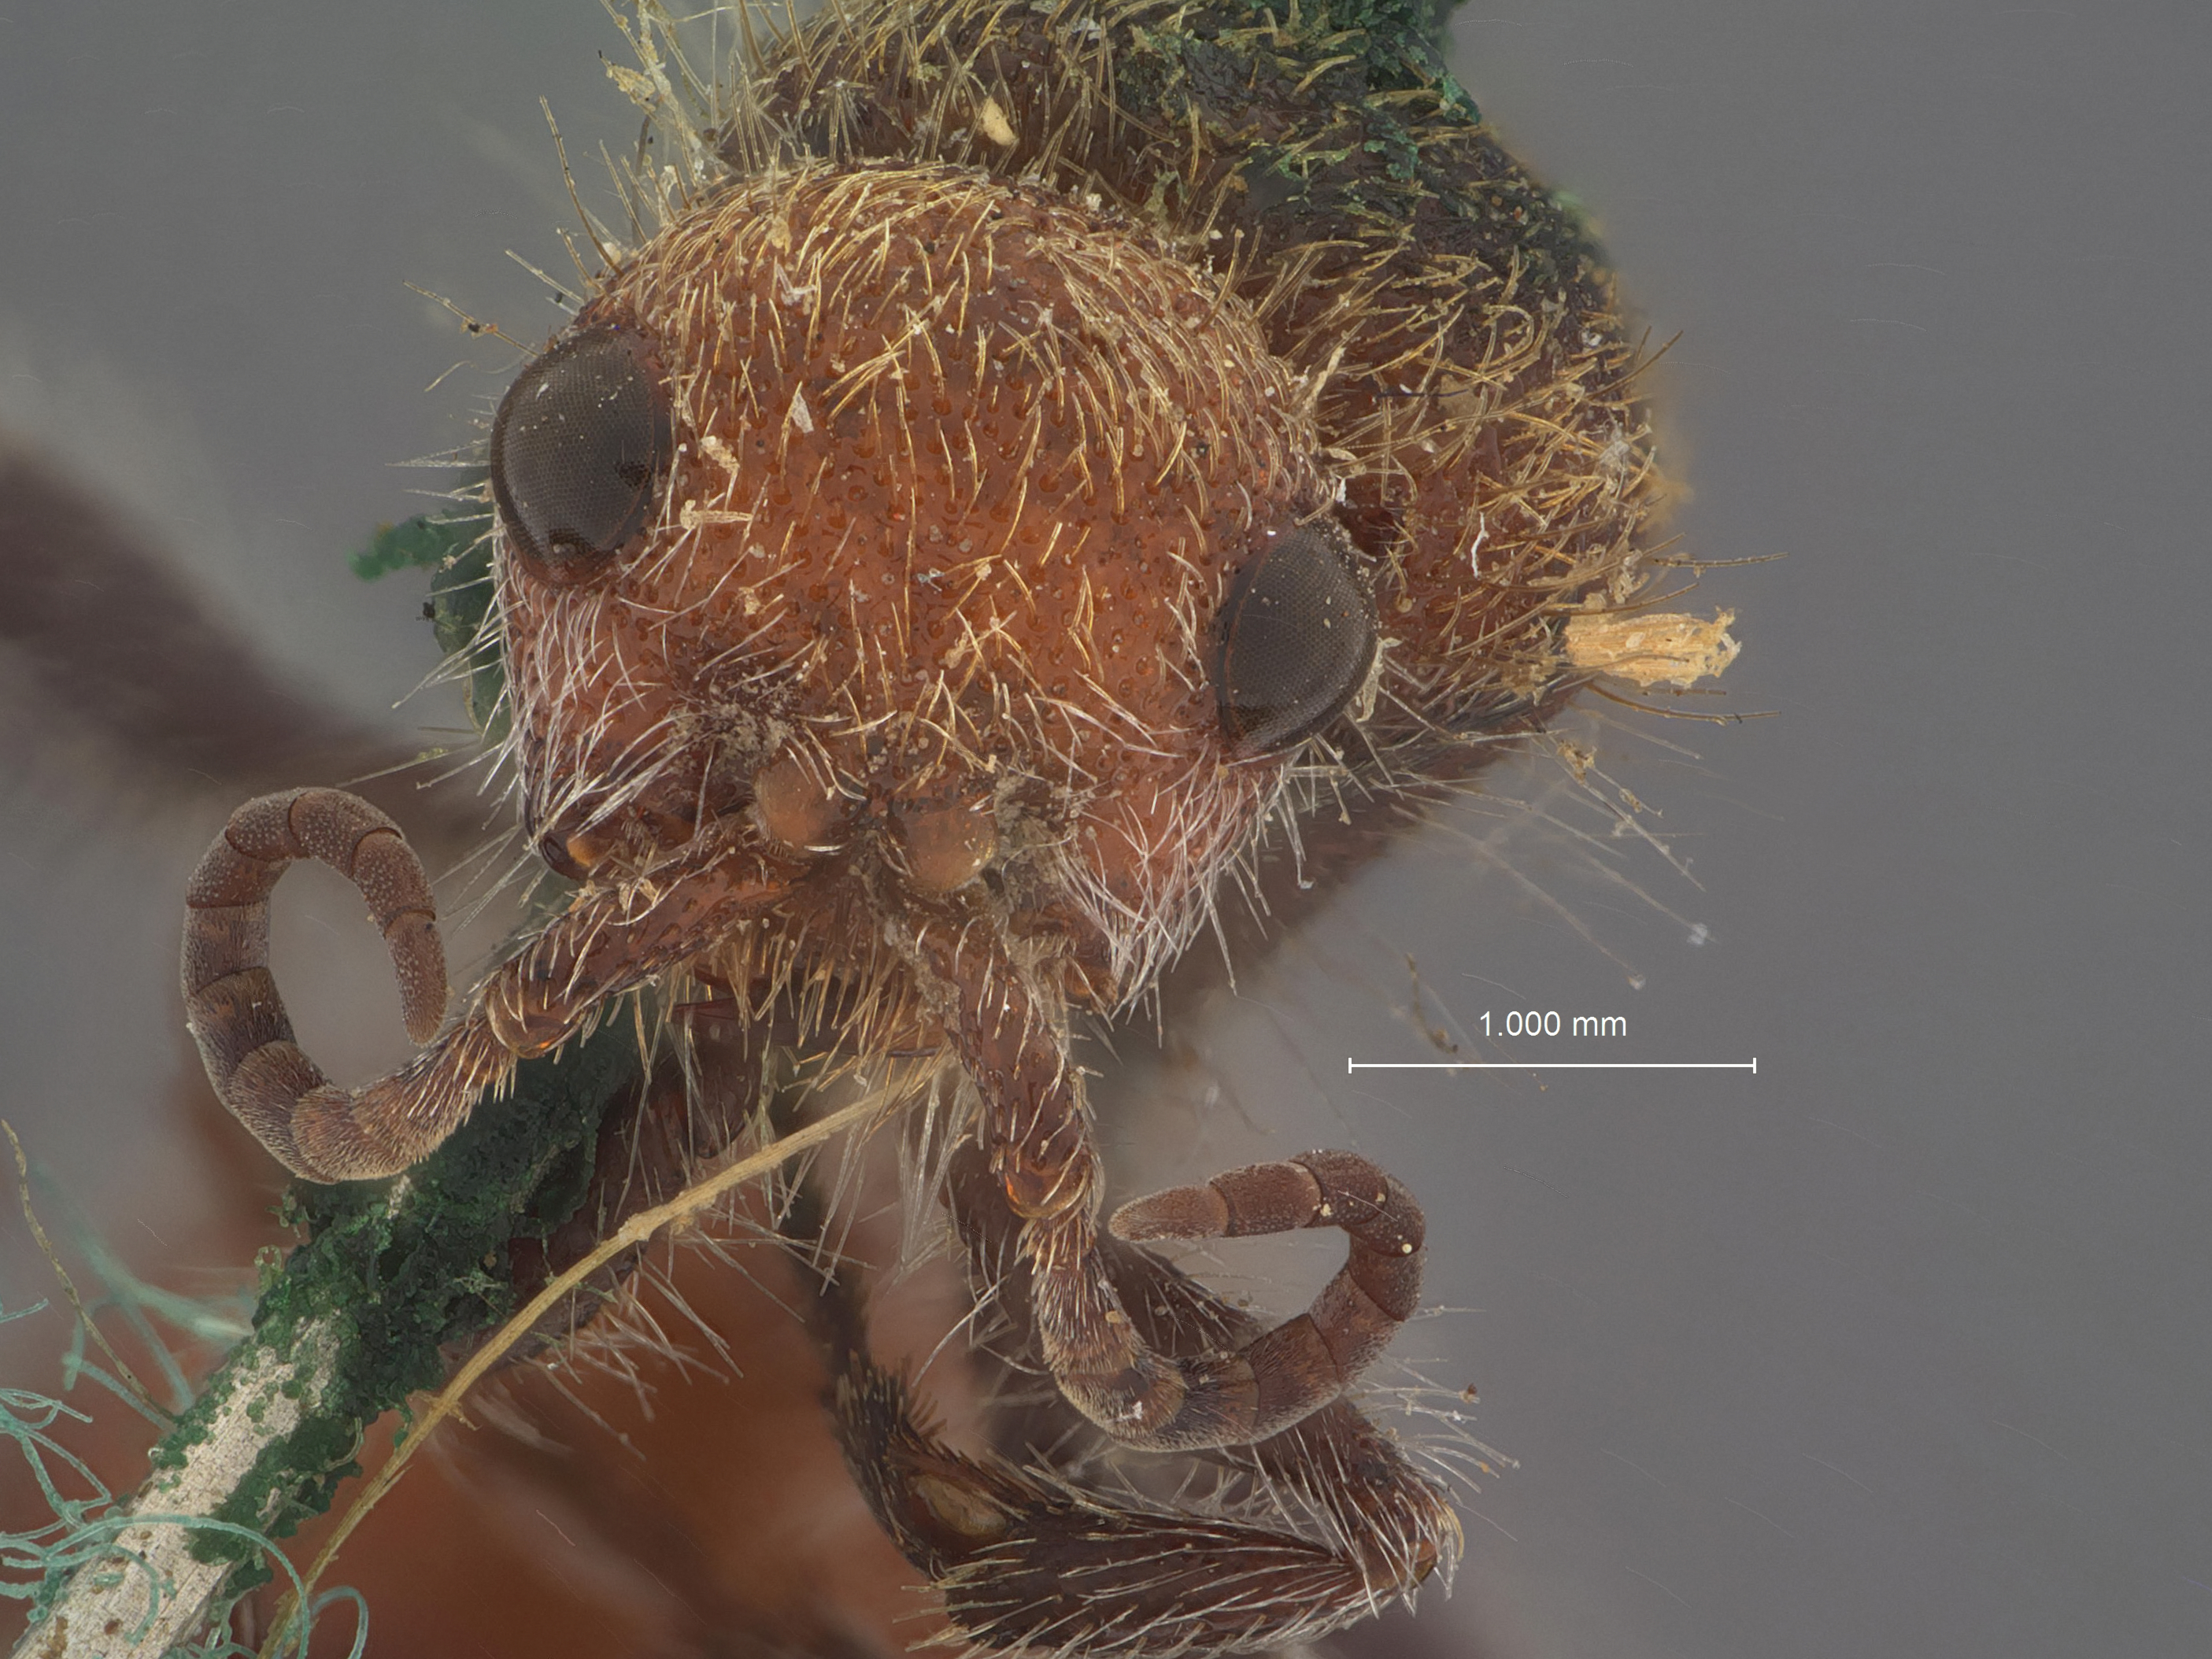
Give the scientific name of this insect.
Dasymutilla bosquensis
